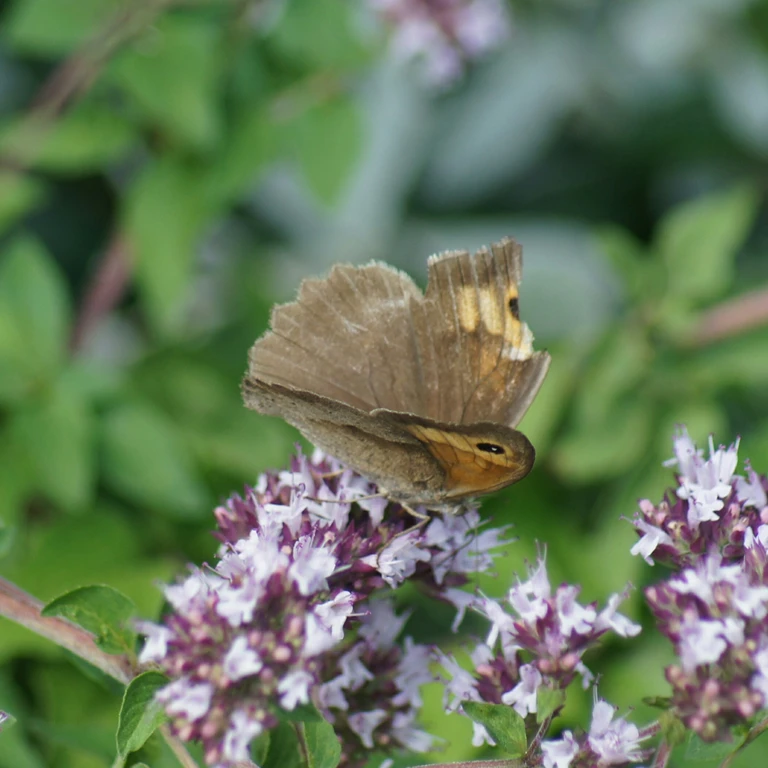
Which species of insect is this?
Maniola jurtina
